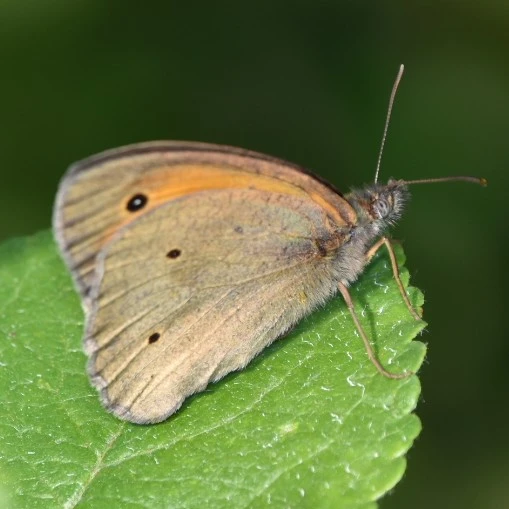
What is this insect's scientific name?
Maniola jurtina
